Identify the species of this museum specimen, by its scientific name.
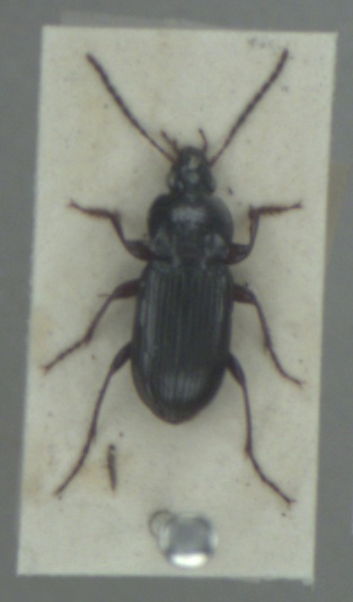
Pterostichus vernalis
